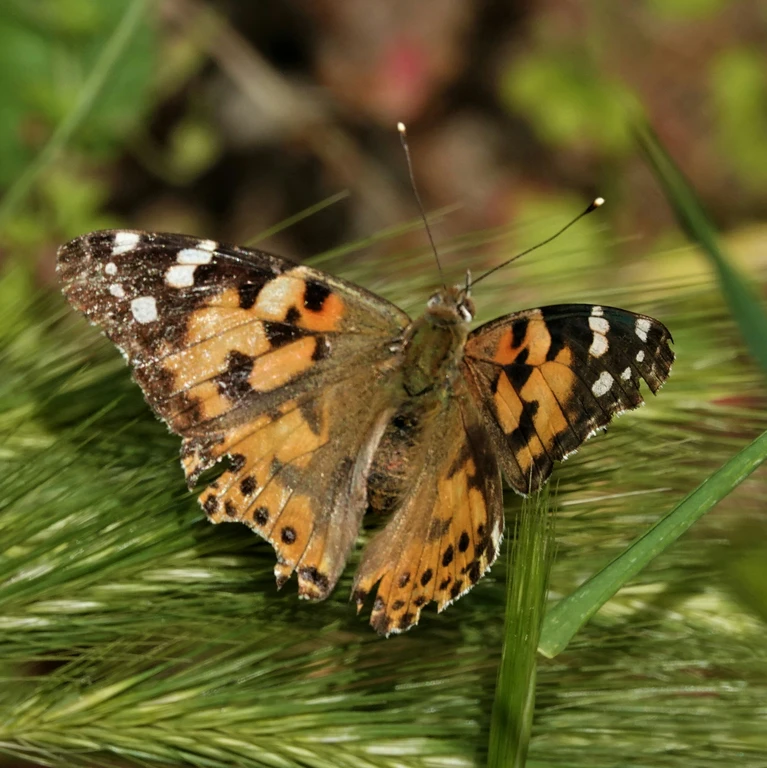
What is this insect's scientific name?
Vanessa cardui
